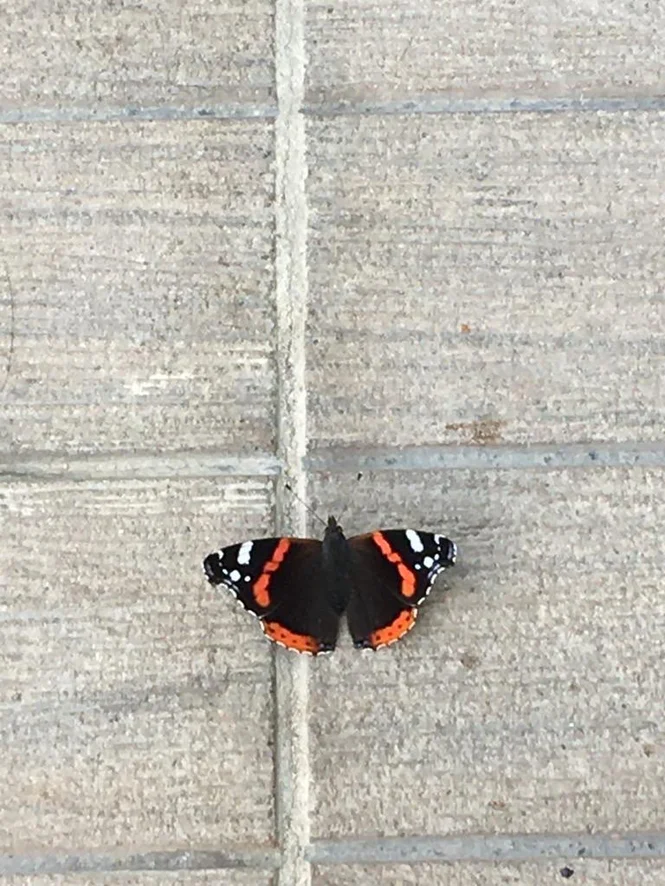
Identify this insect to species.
Vanessa atalanta
